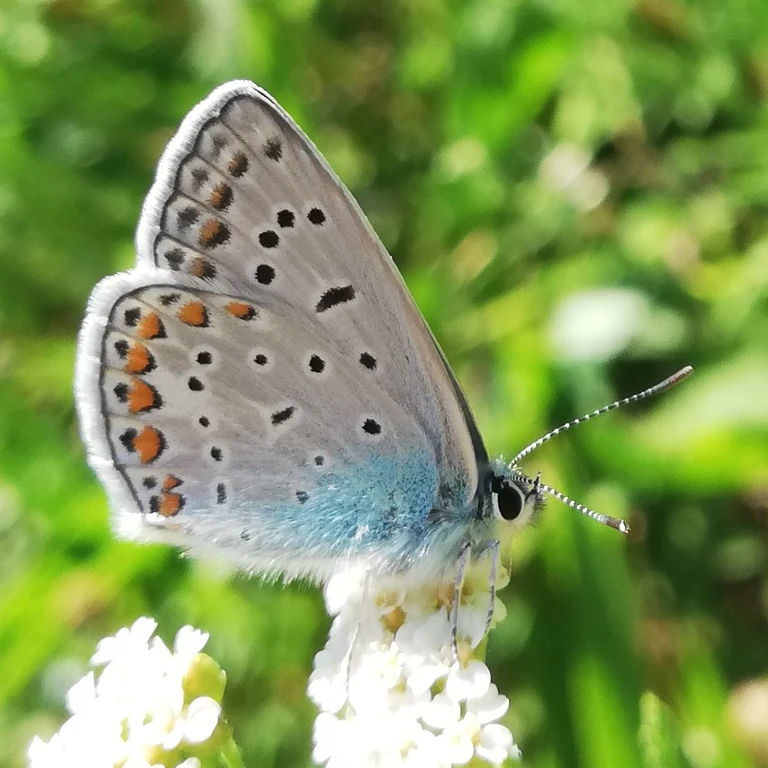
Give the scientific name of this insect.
Polyommatus icarus
